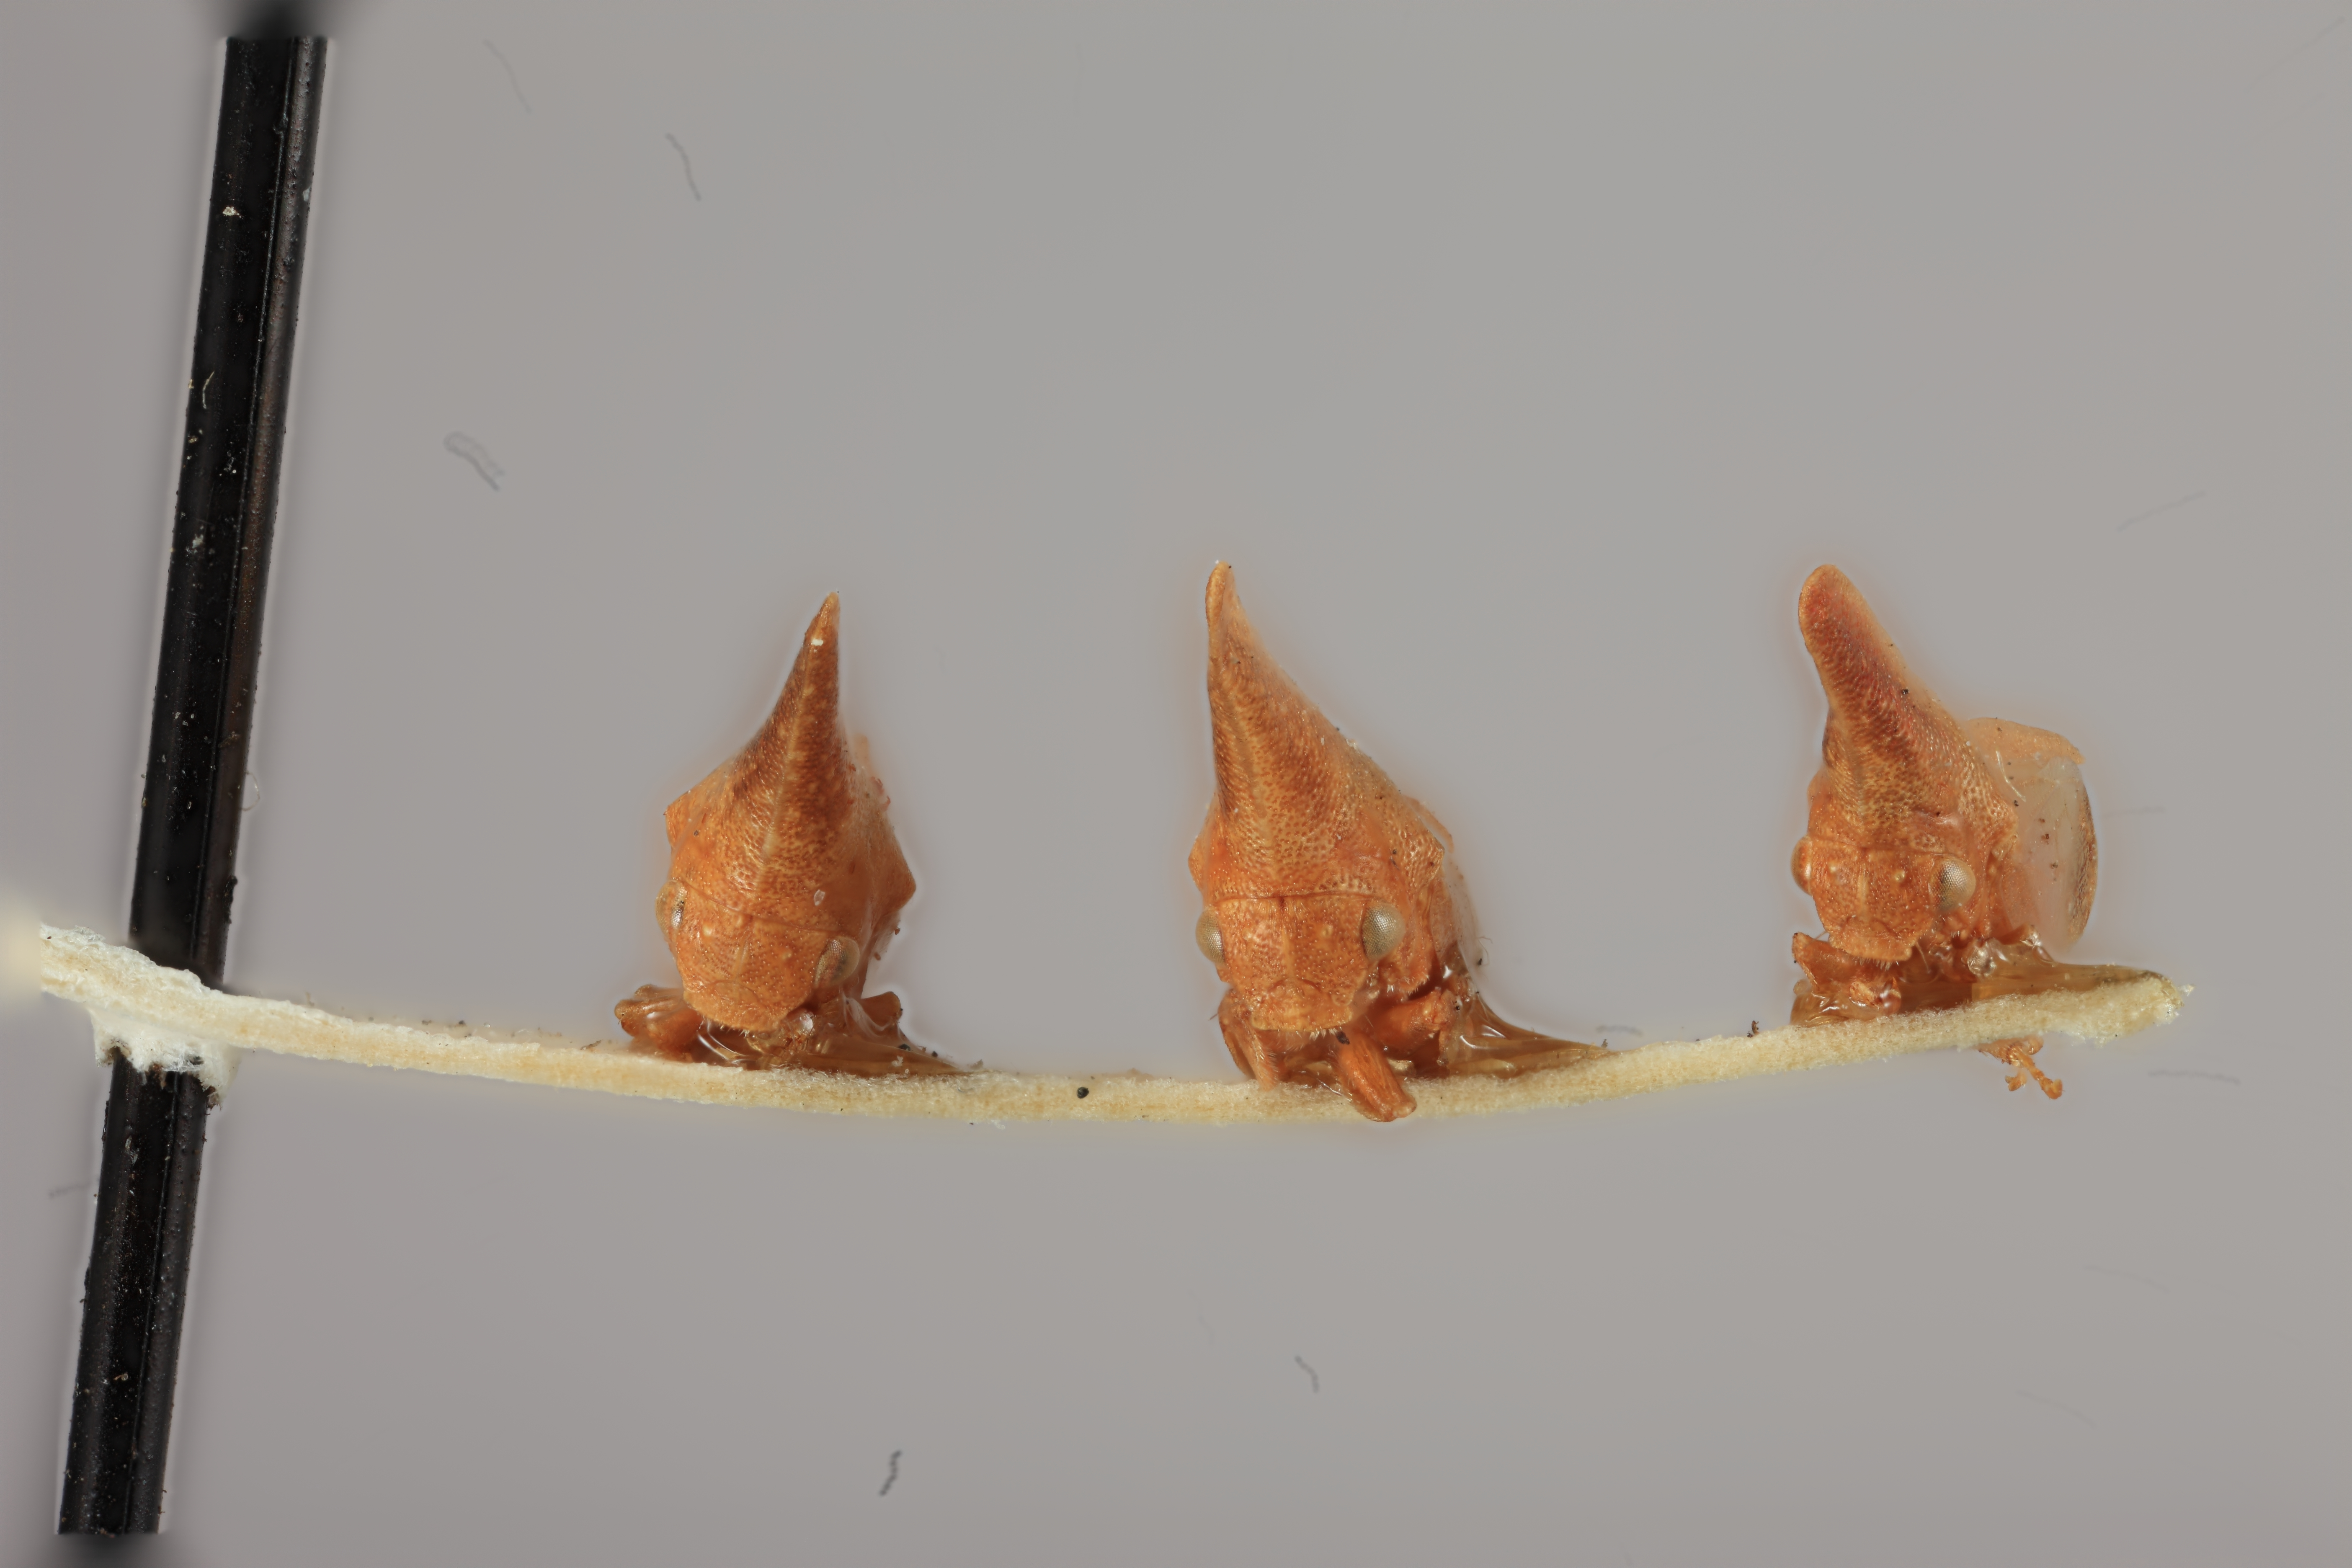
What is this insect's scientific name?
Scalmorphus minutus
